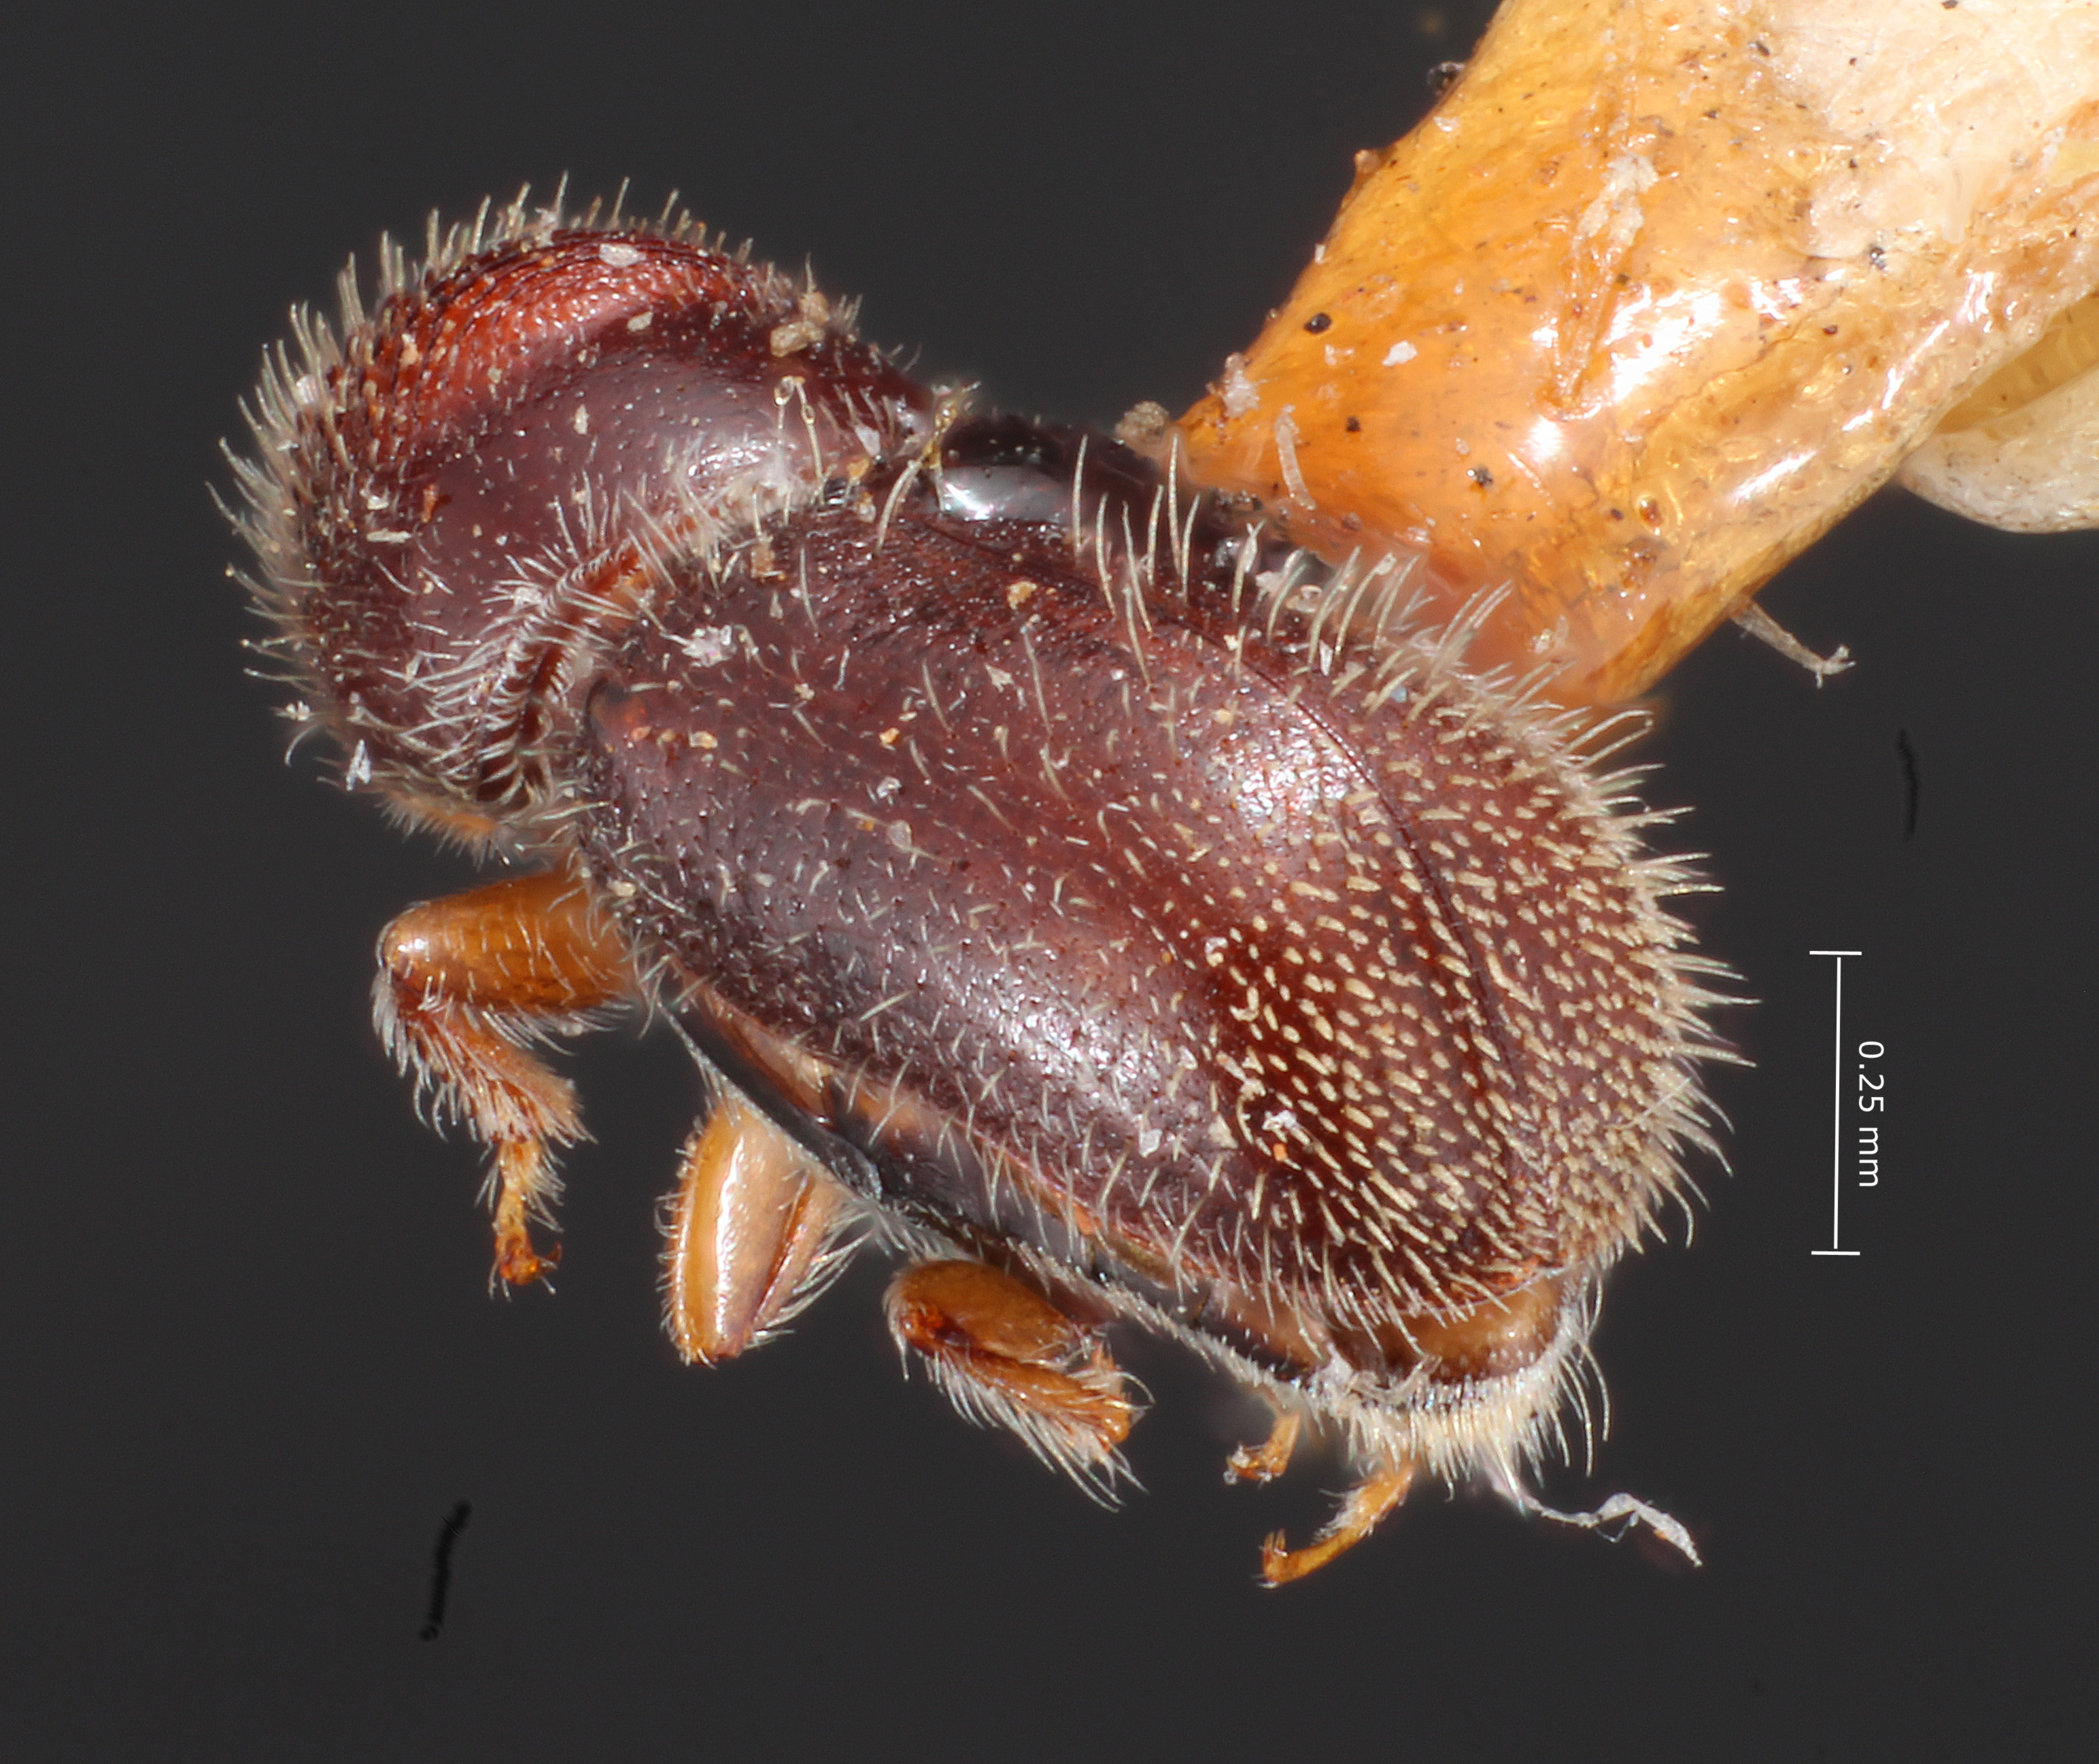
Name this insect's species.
Pseudopityophthorus pubesens
